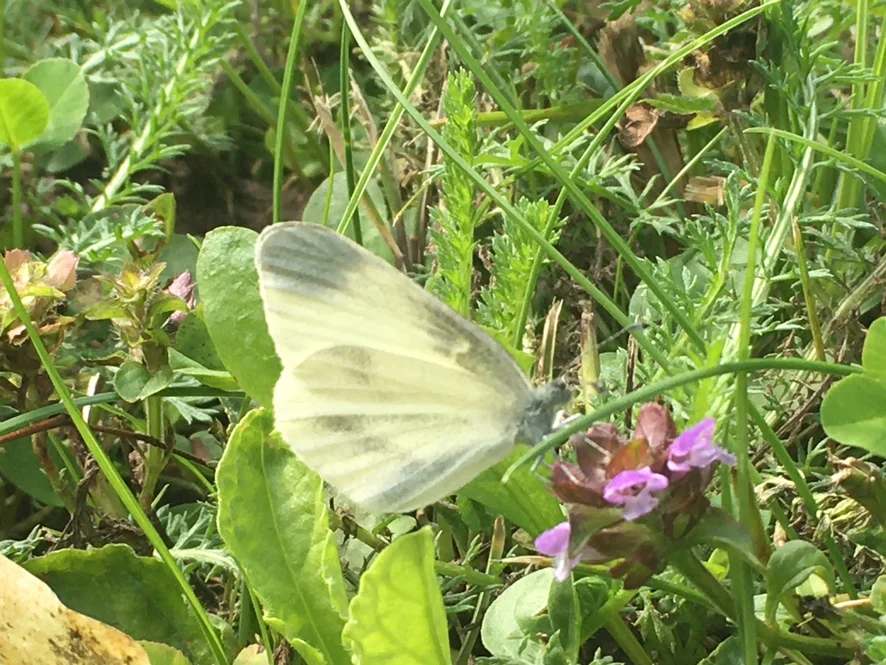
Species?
Leptidea sinapis/juvernica
